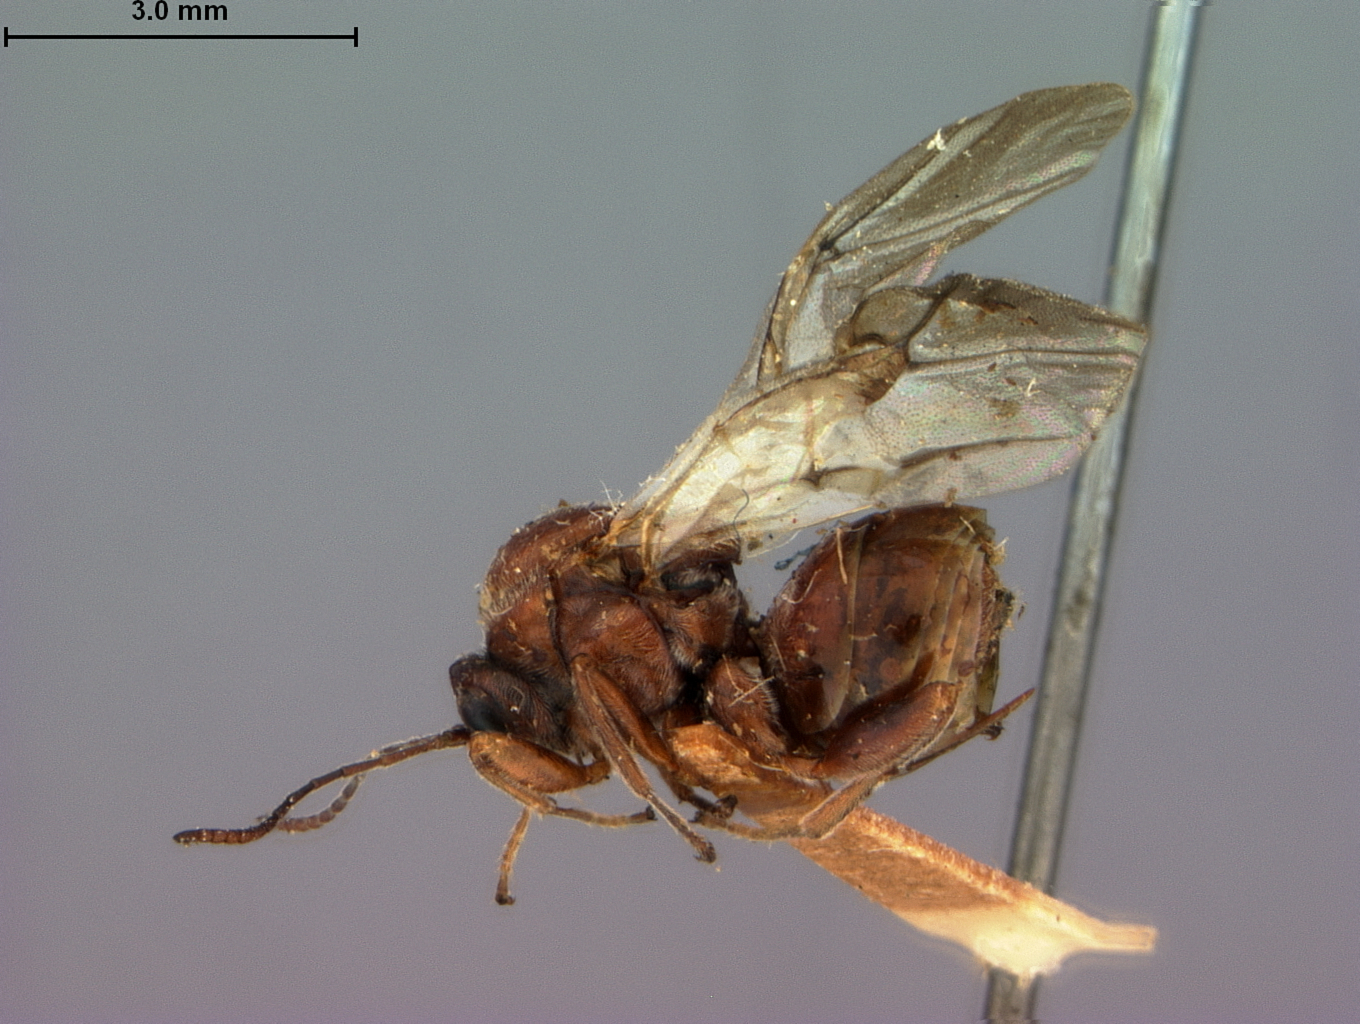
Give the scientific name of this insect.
Andricus spongiola
